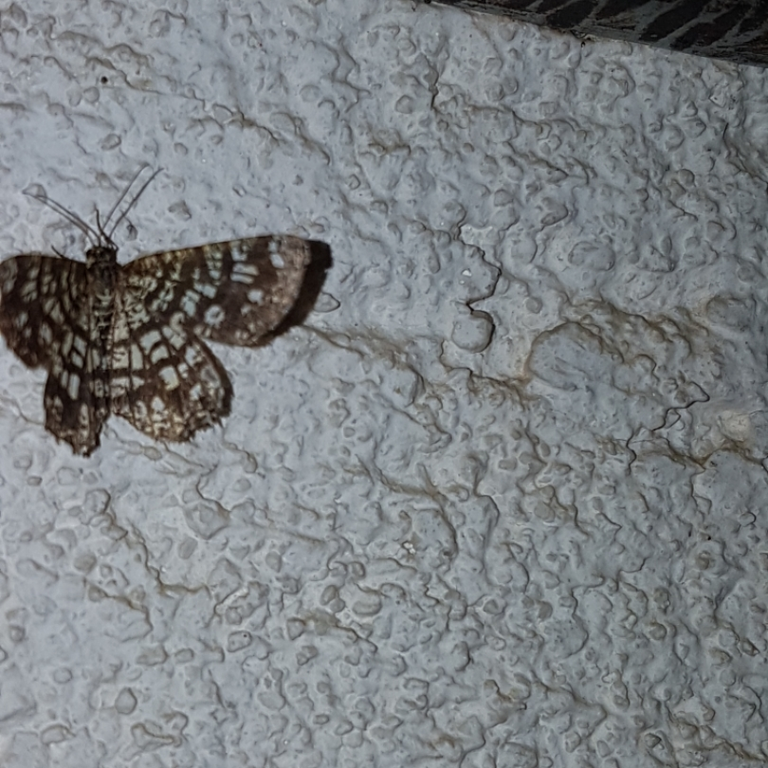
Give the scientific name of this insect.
Chiasmia clathrata
